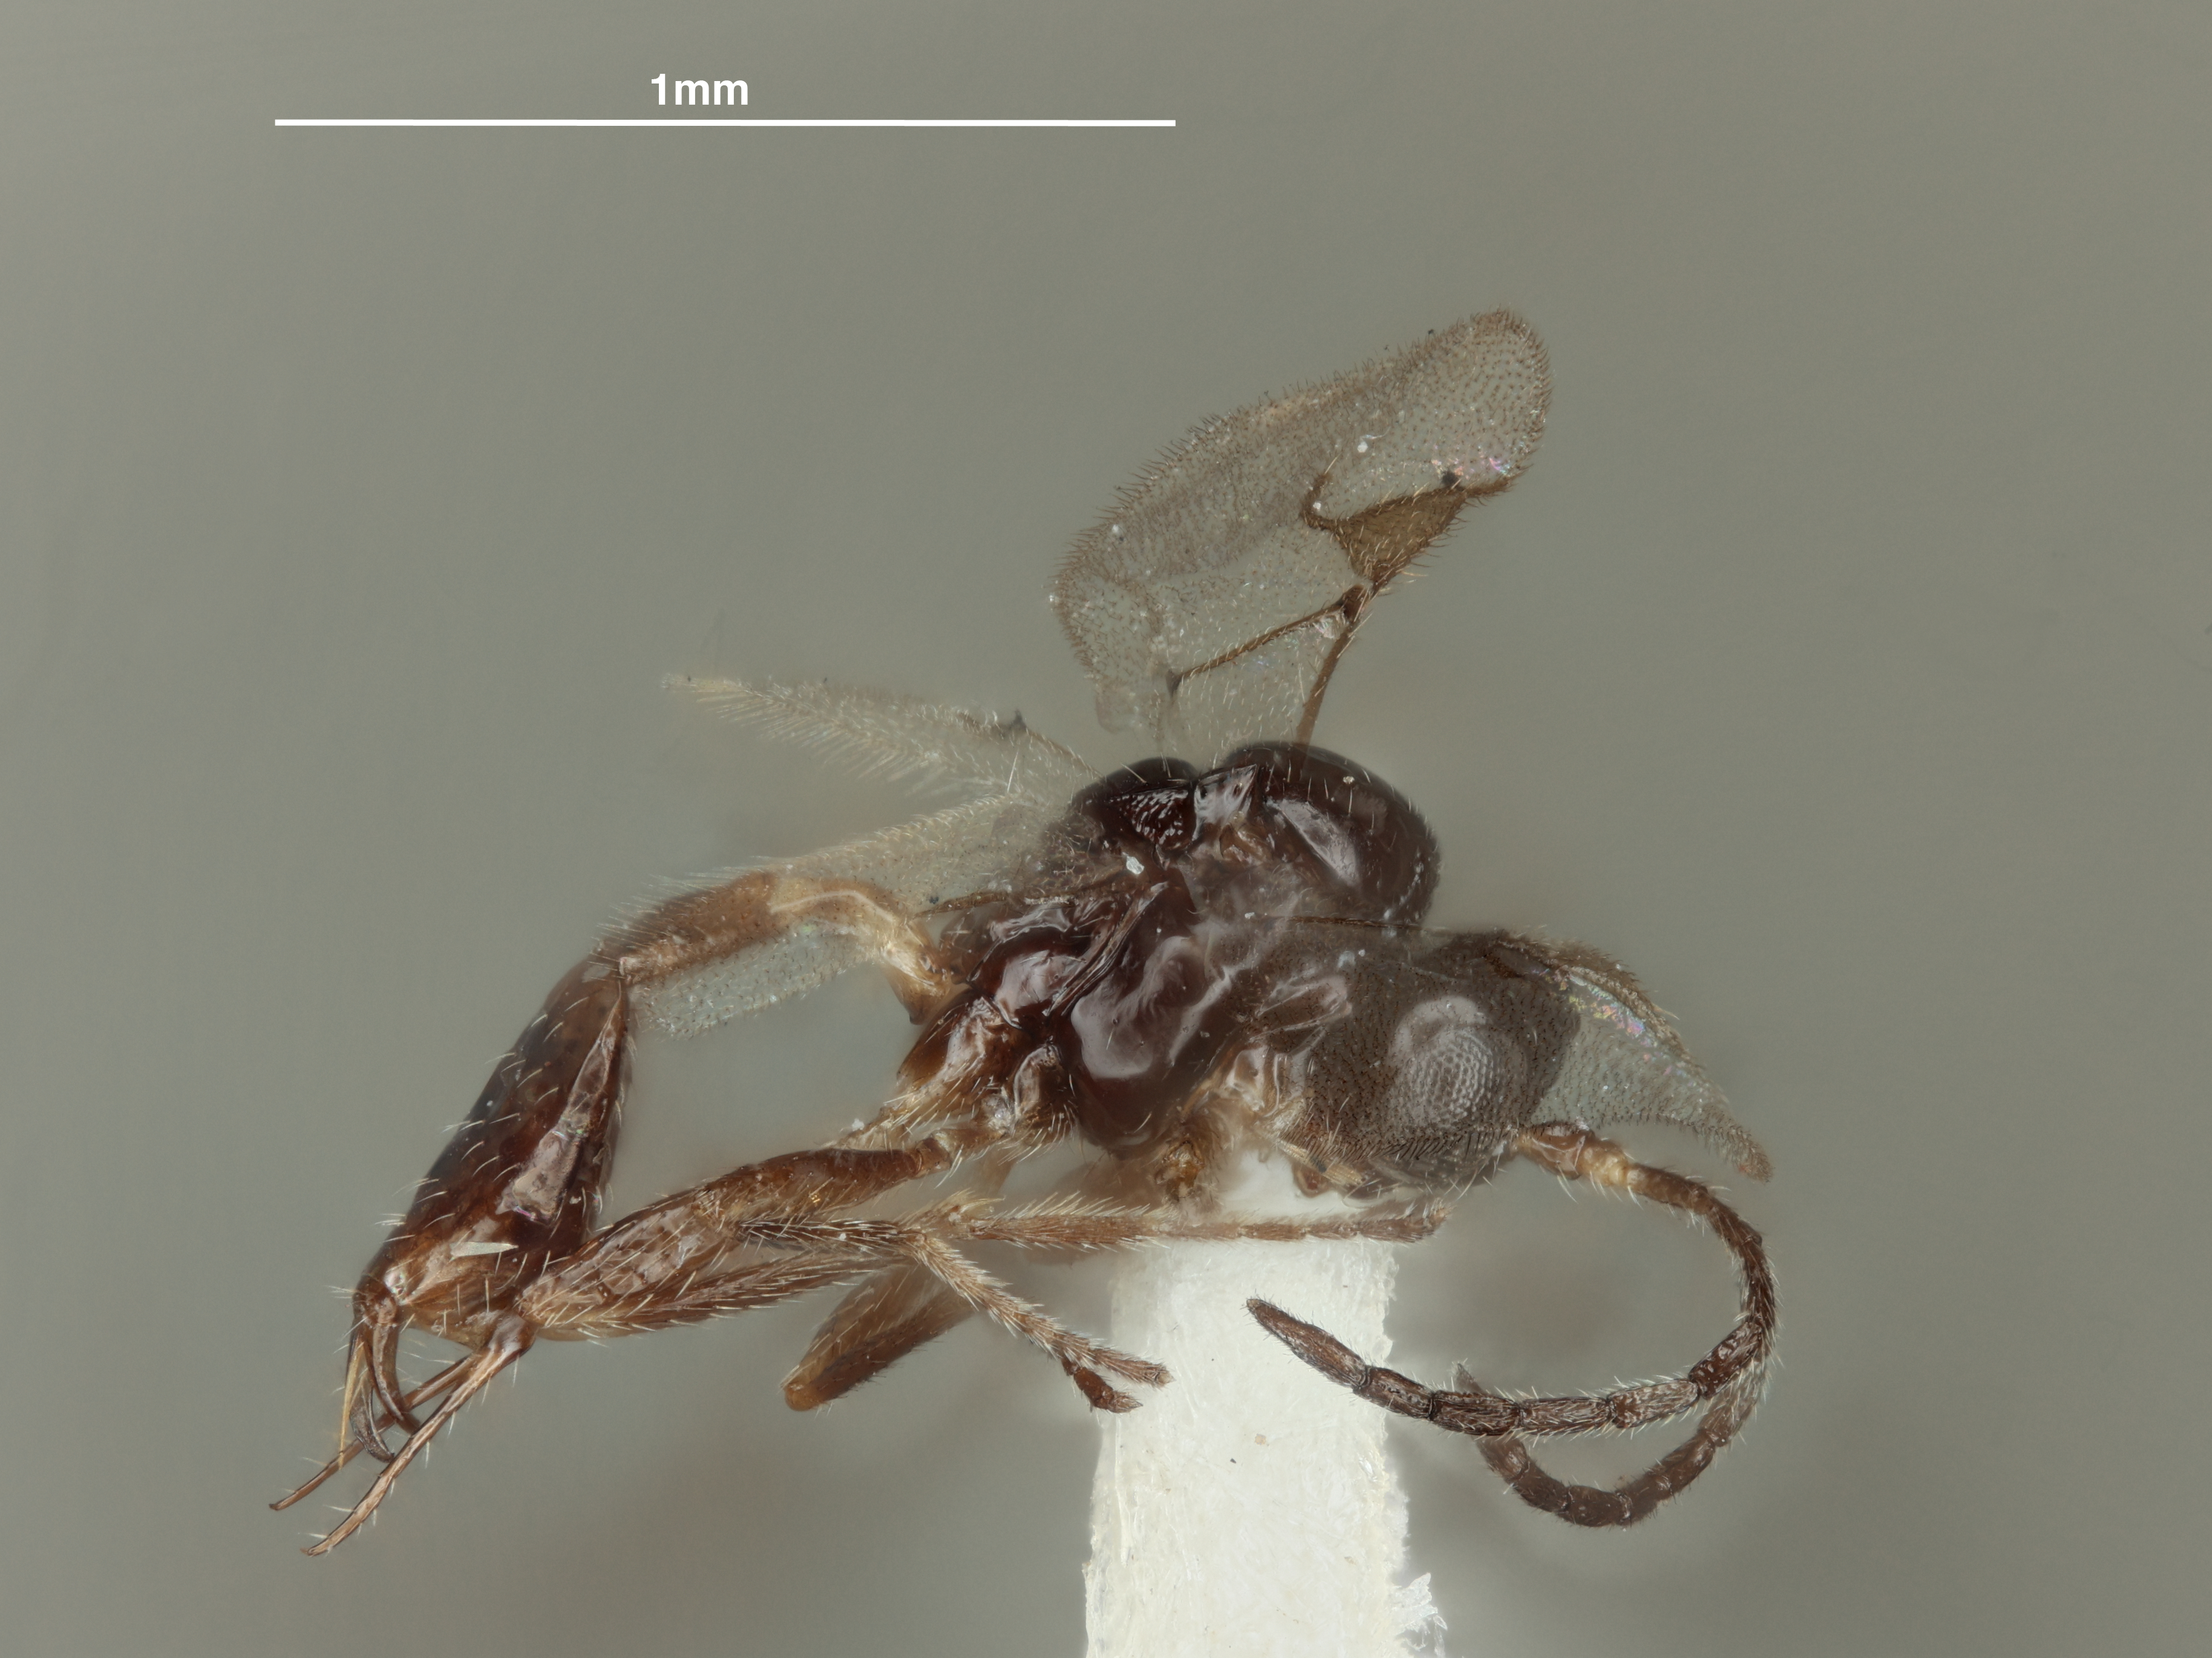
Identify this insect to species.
Trioxys gahani
